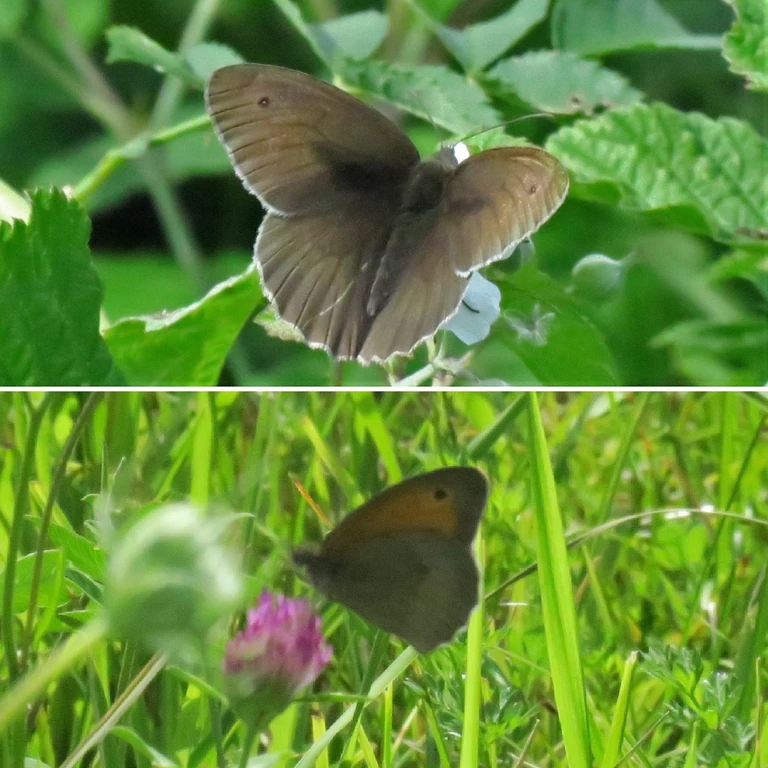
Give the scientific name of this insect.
Maniola jurtina
